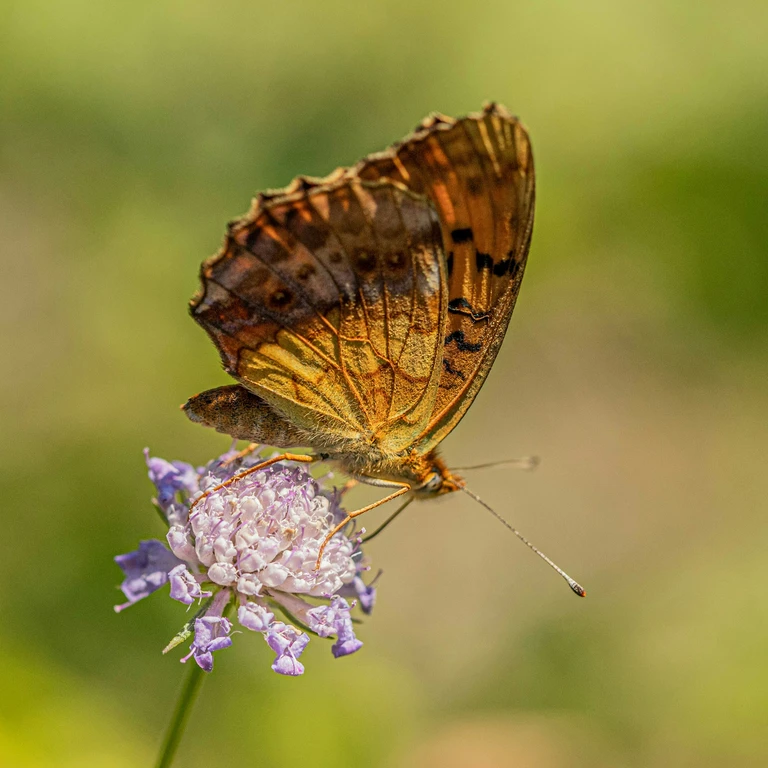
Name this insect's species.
Brenthis daphne
